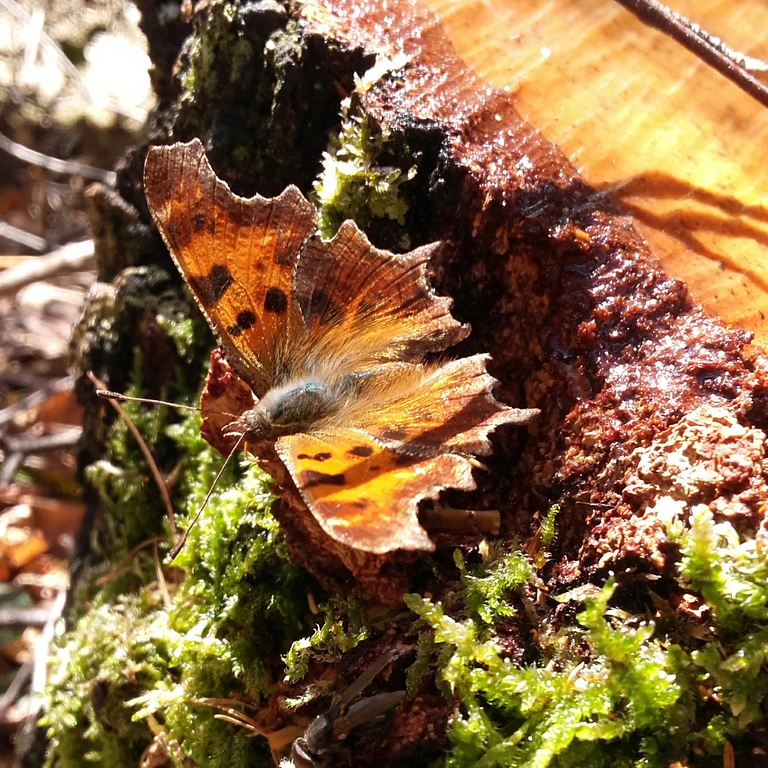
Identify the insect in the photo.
Polygonia c-album
